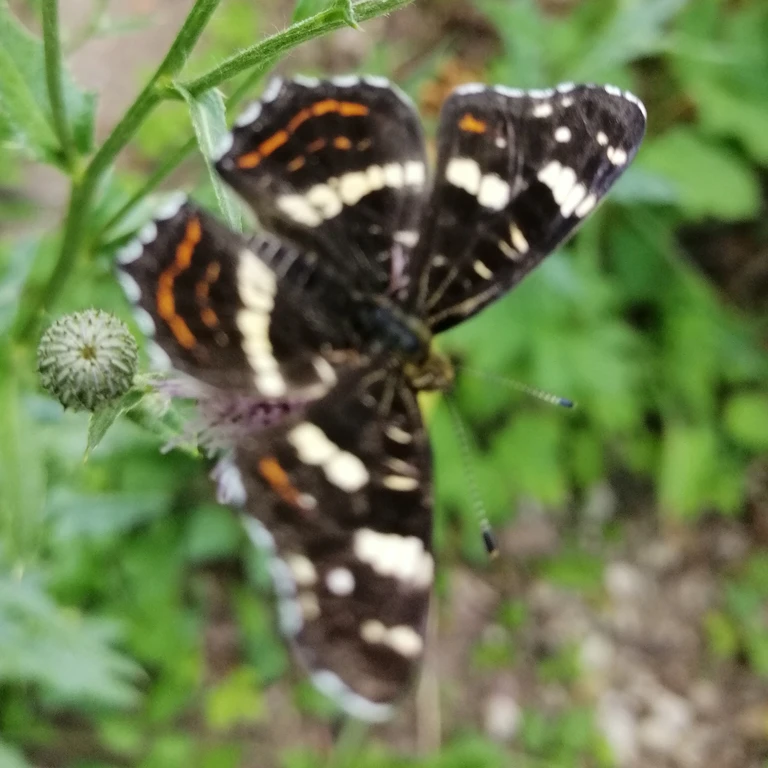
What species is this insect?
Araschnia levana
